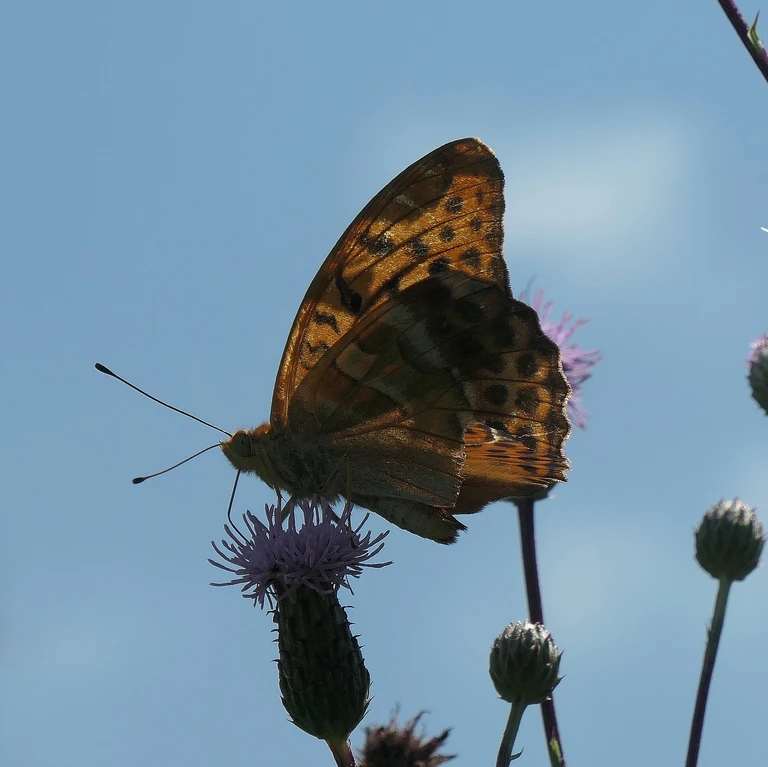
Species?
Argynnis paphia
